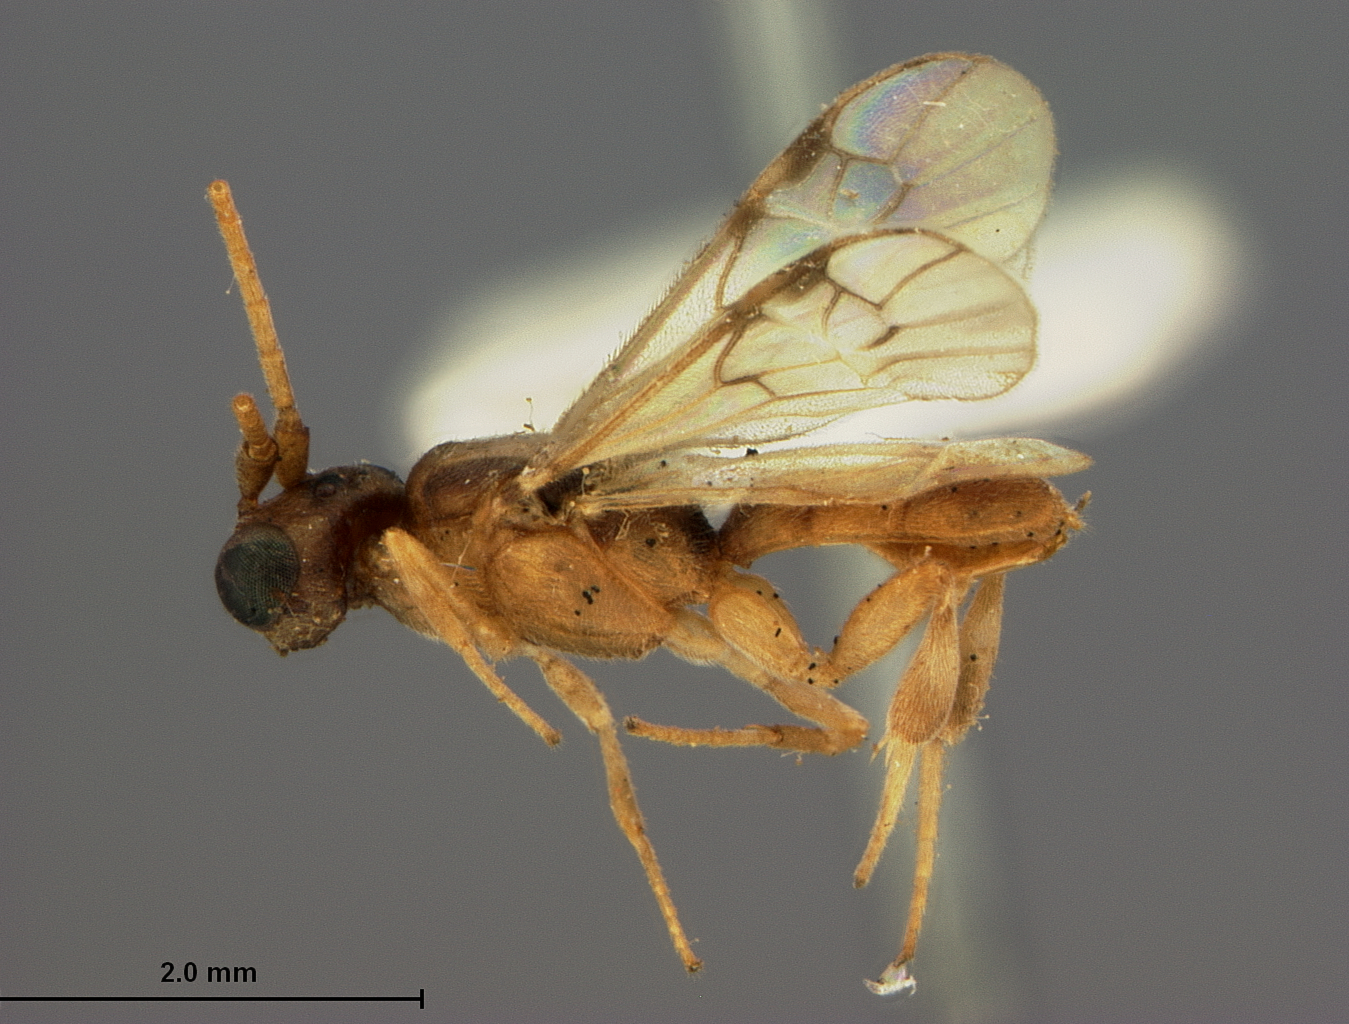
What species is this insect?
Phanerotoma humeralis
